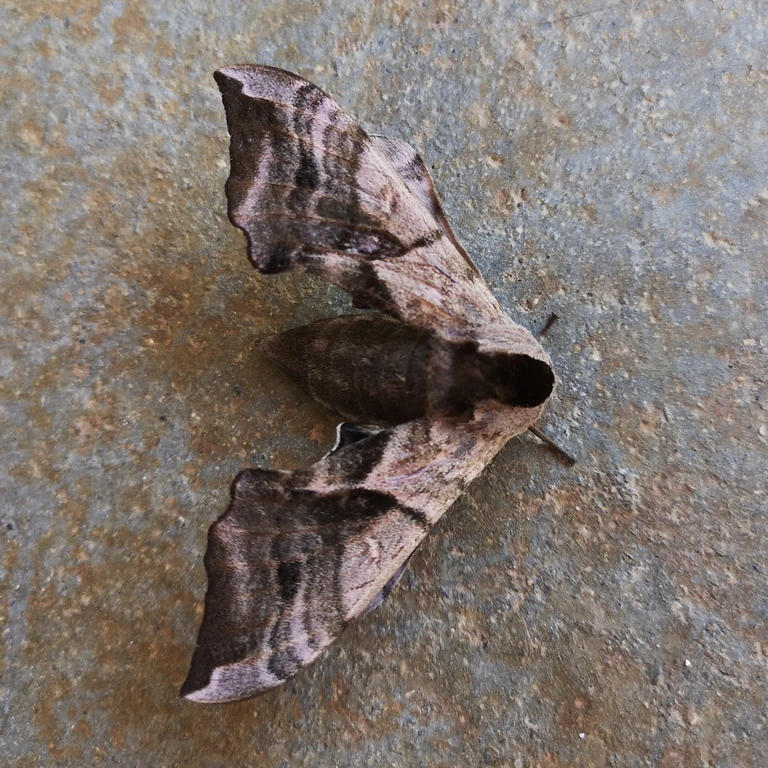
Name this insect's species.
Smerinthus ocellata
